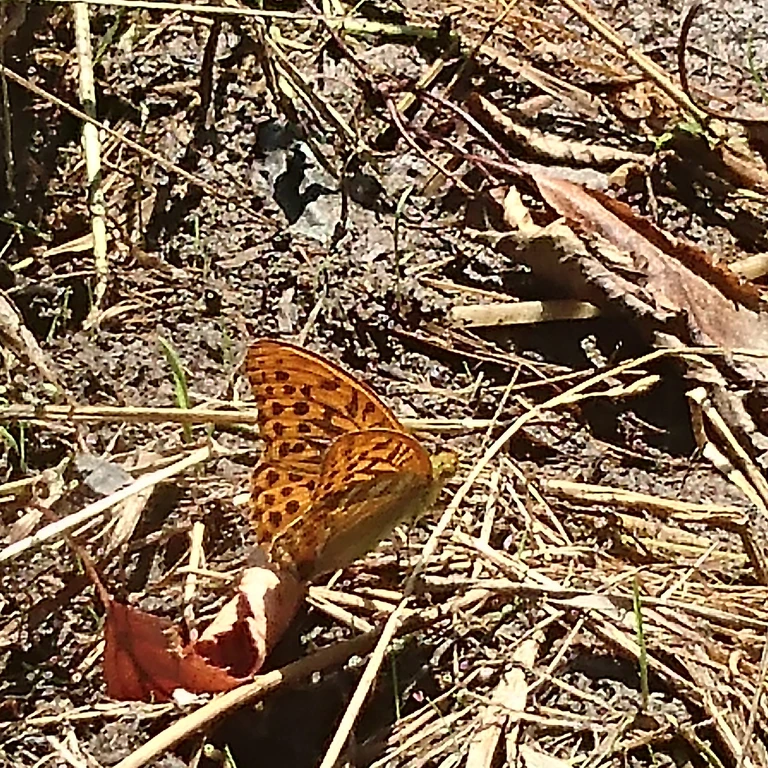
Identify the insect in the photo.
Argynnis paphia
